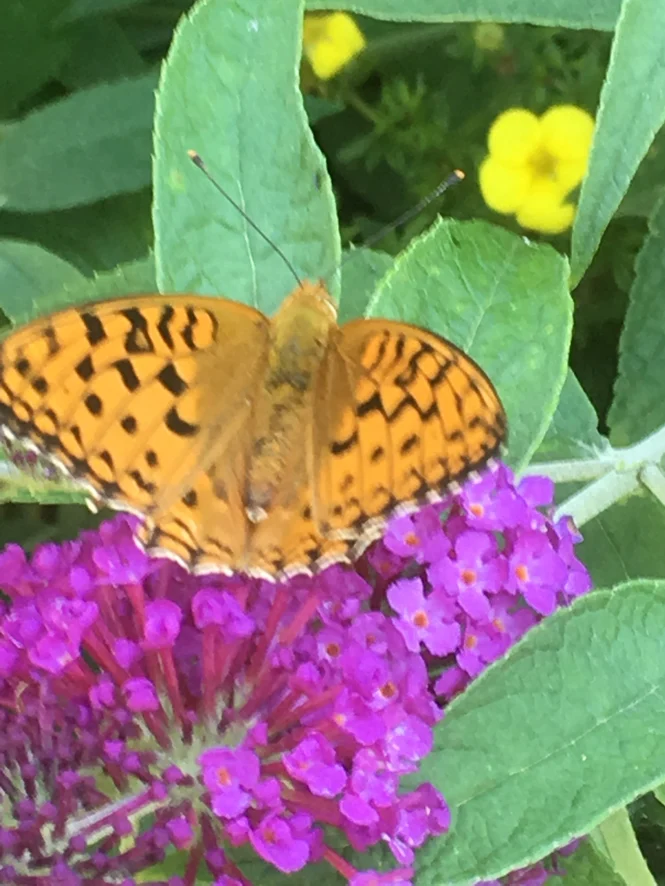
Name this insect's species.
Fabriciana adippe
